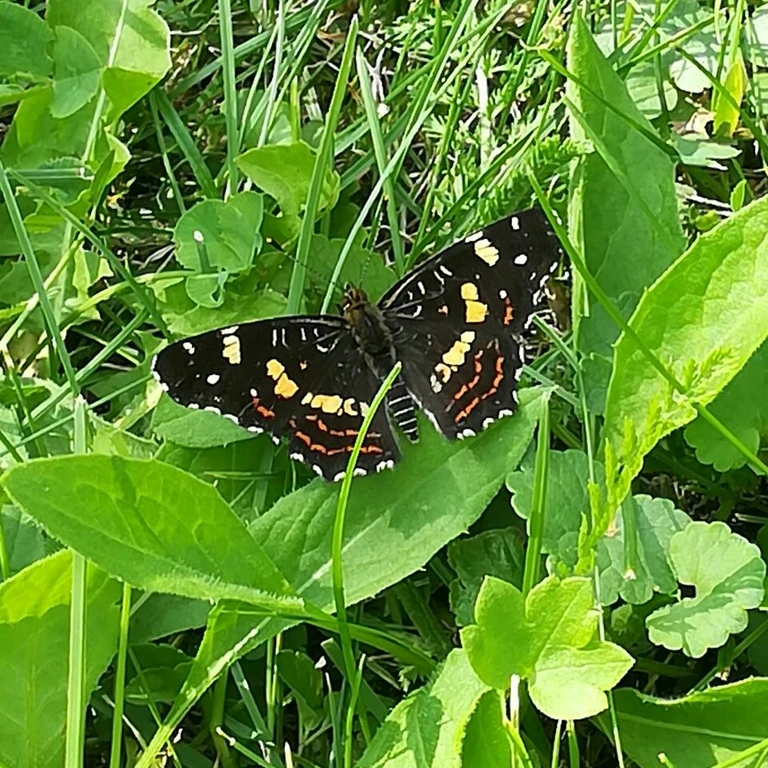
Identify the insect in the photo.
Araschnia levana
